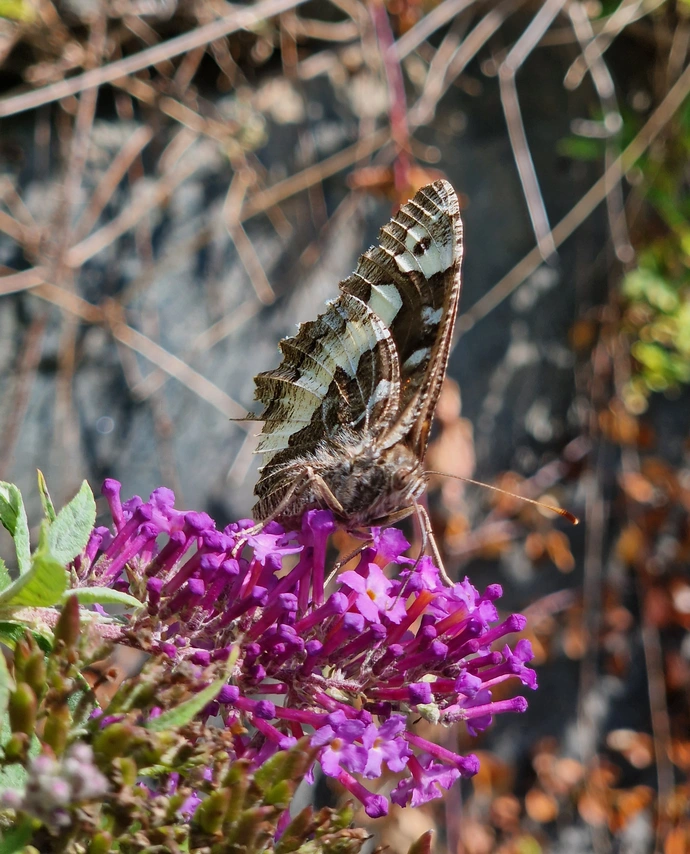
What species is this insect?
Brintesia circe
